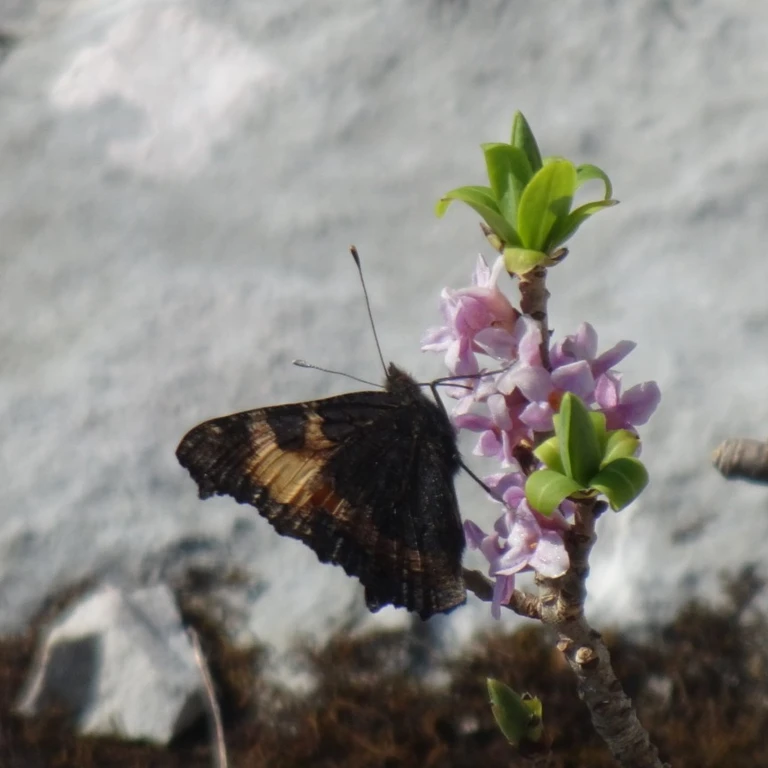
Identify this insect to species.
Aglais urticae
